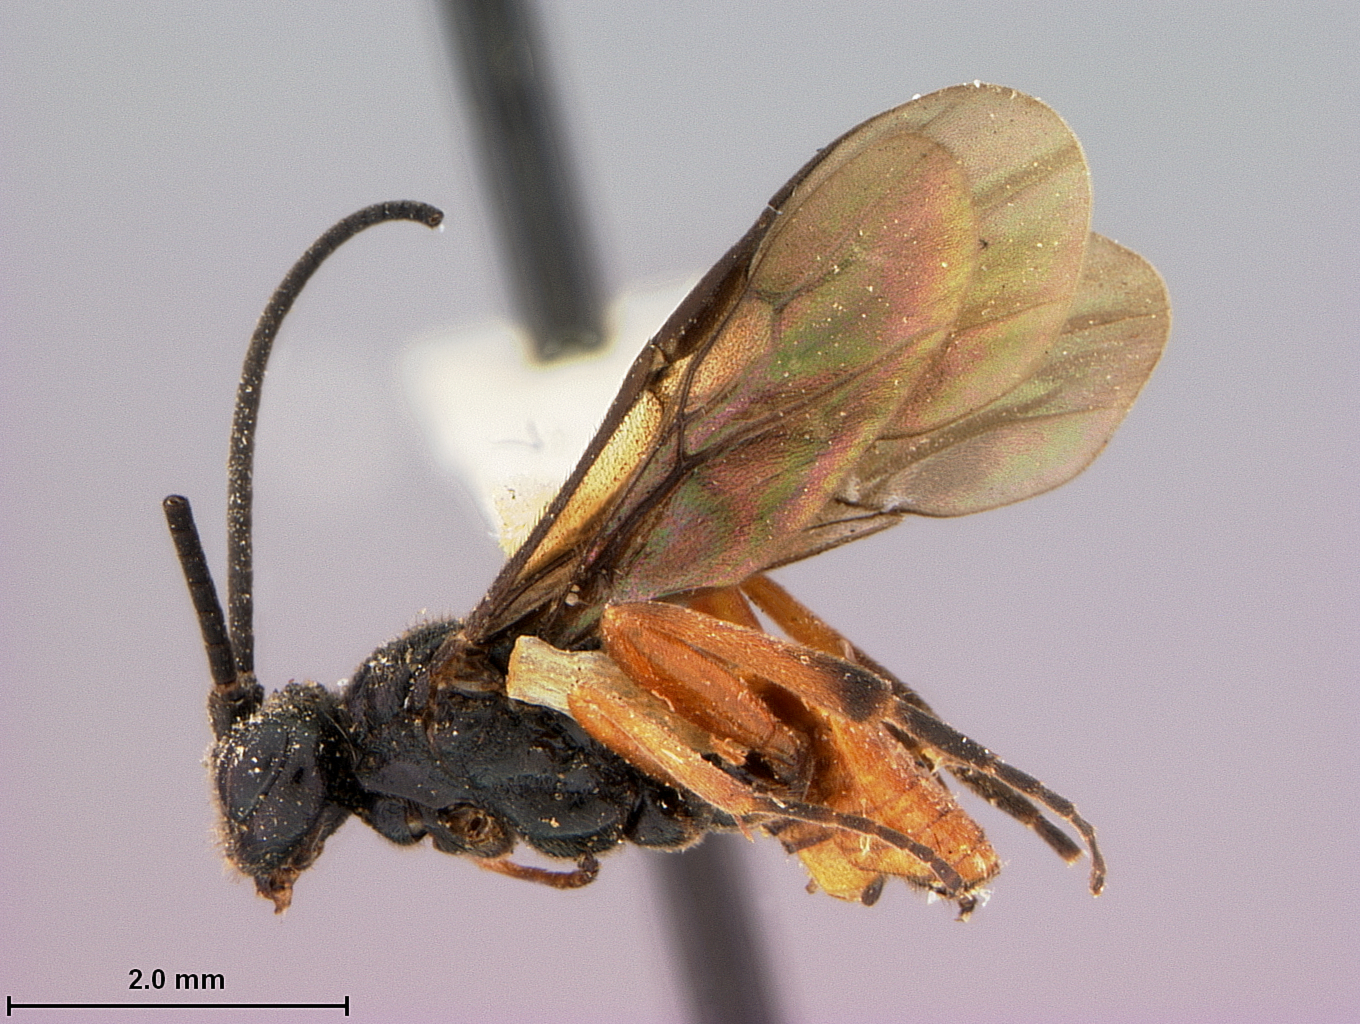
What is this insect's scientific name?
Cardiochiles arugosus
